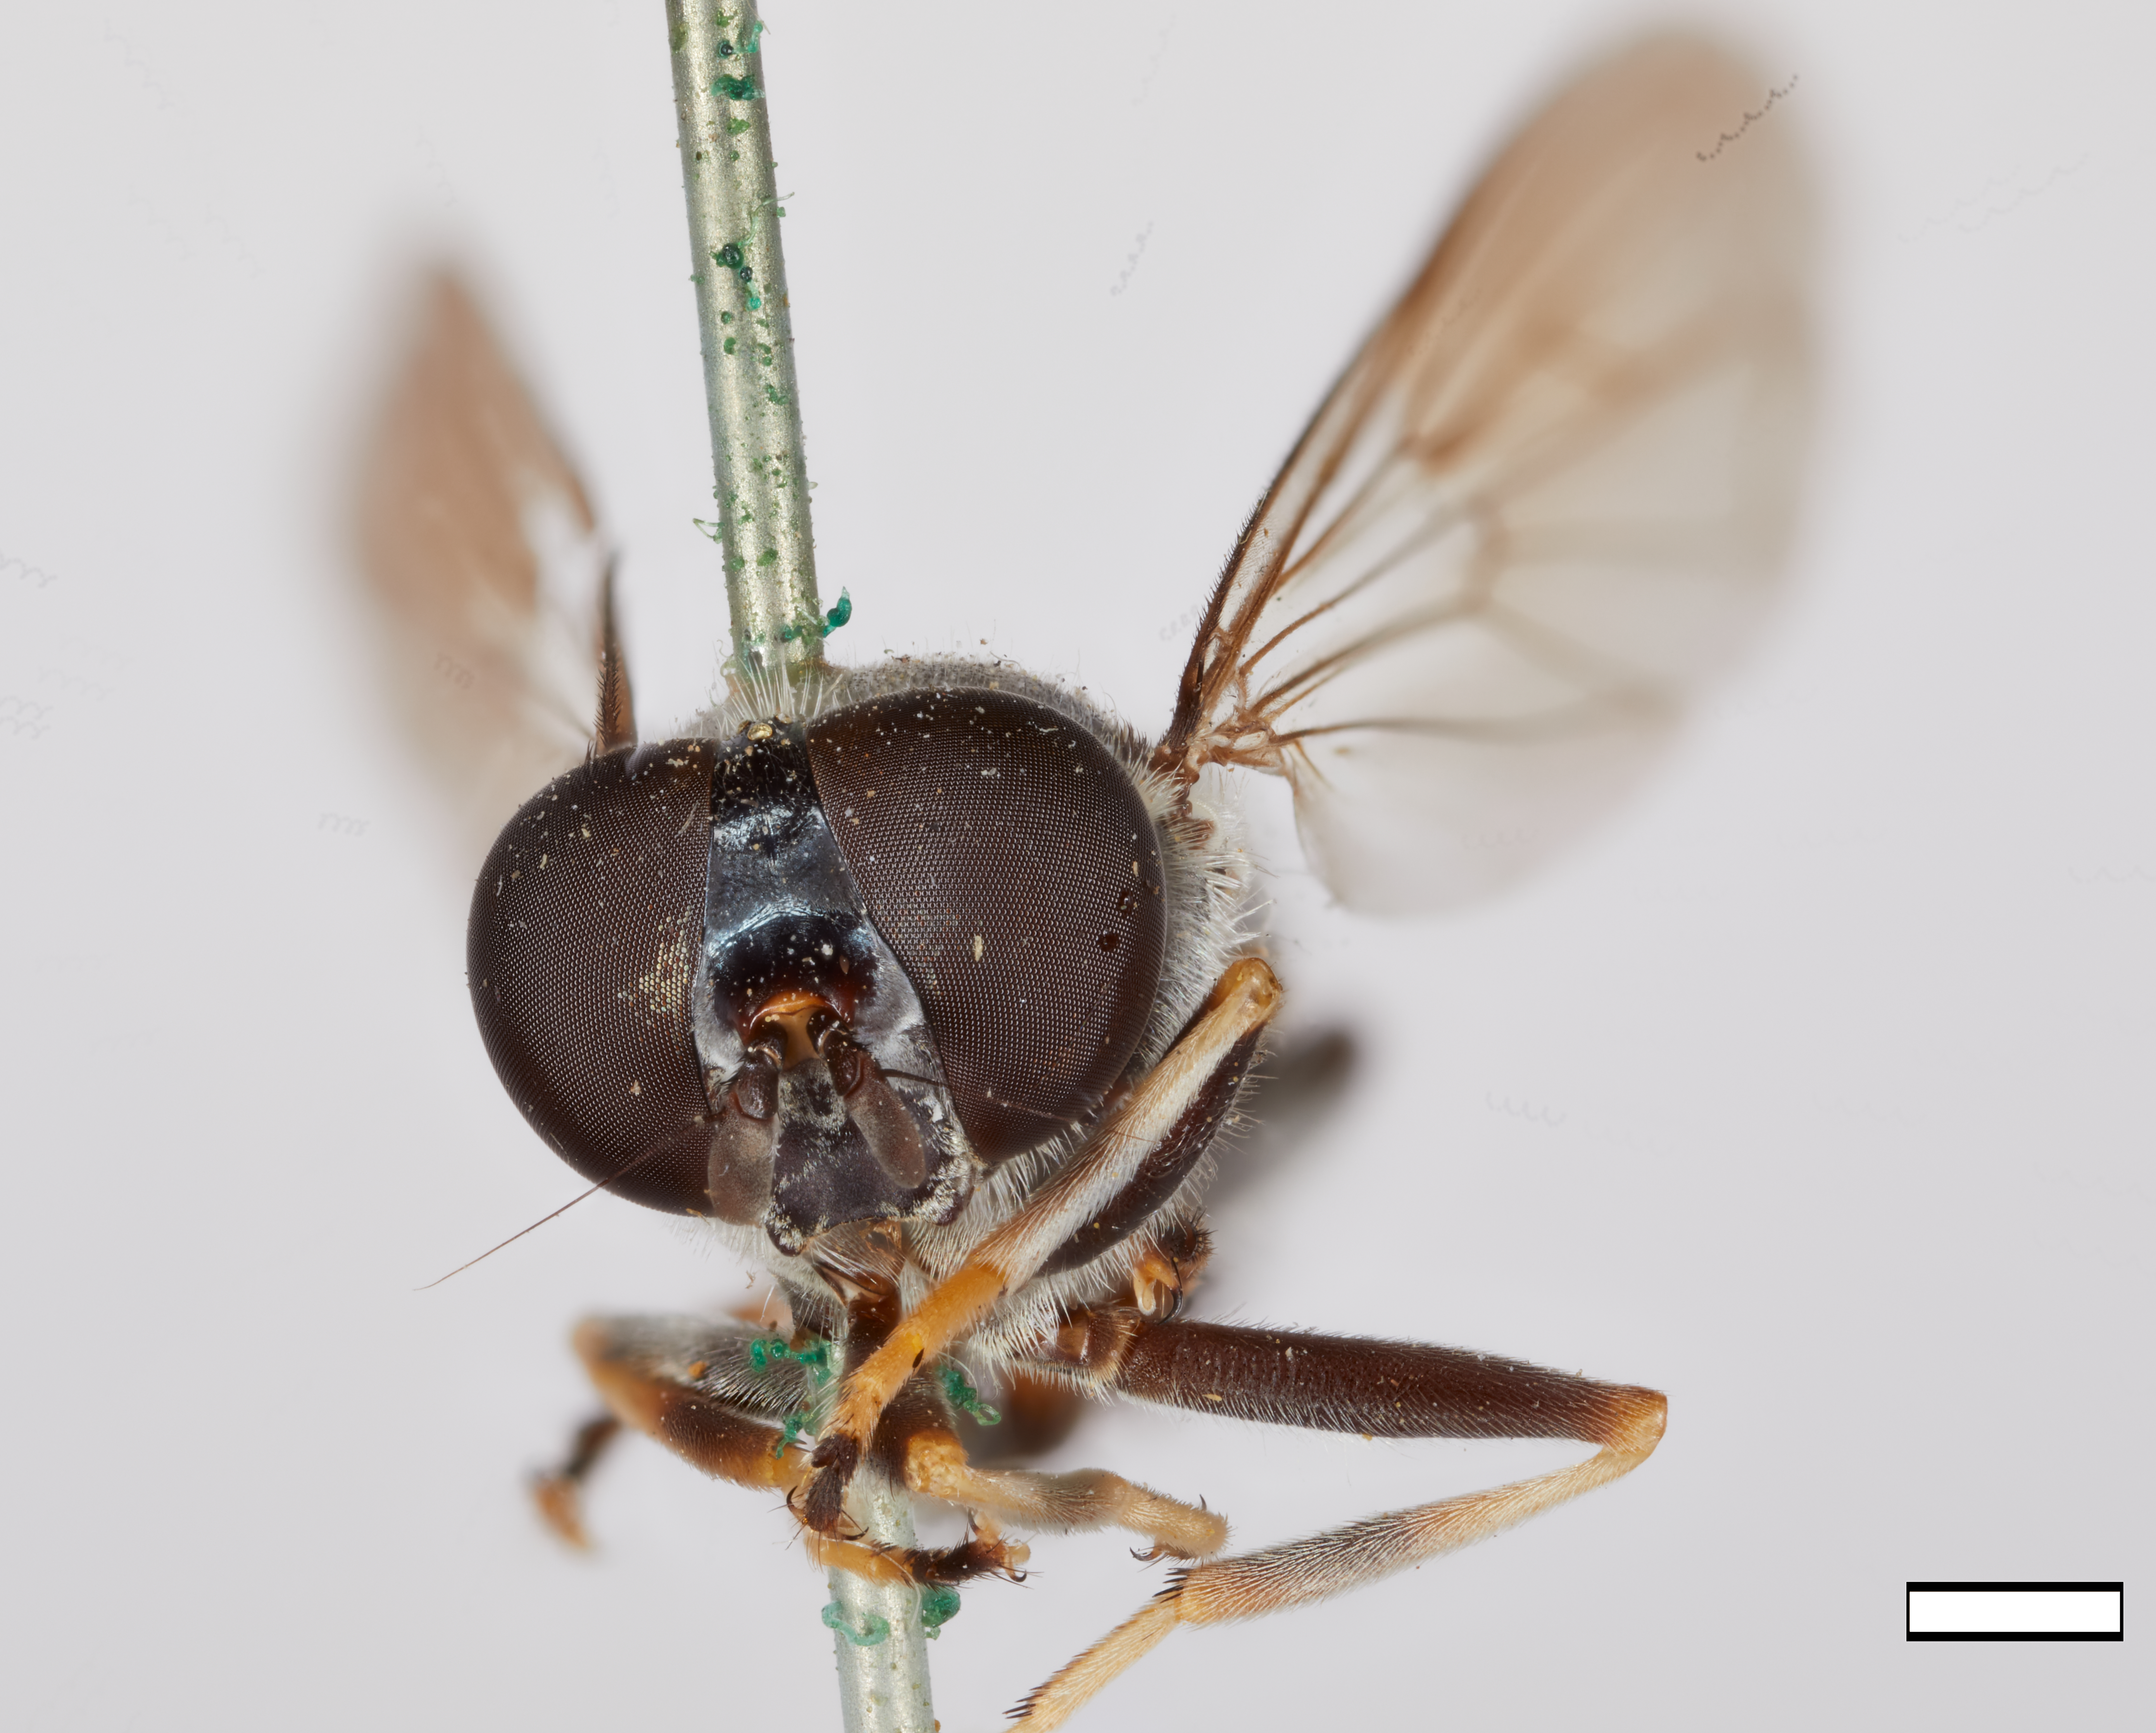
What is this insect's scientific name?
Xylota elongata
